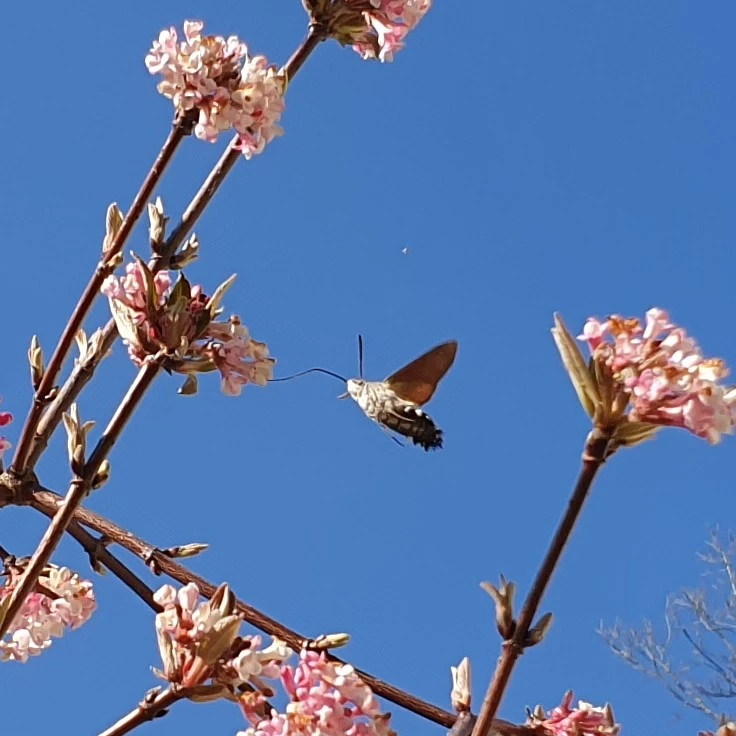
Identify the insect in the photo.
Macroglossum stellatarum
